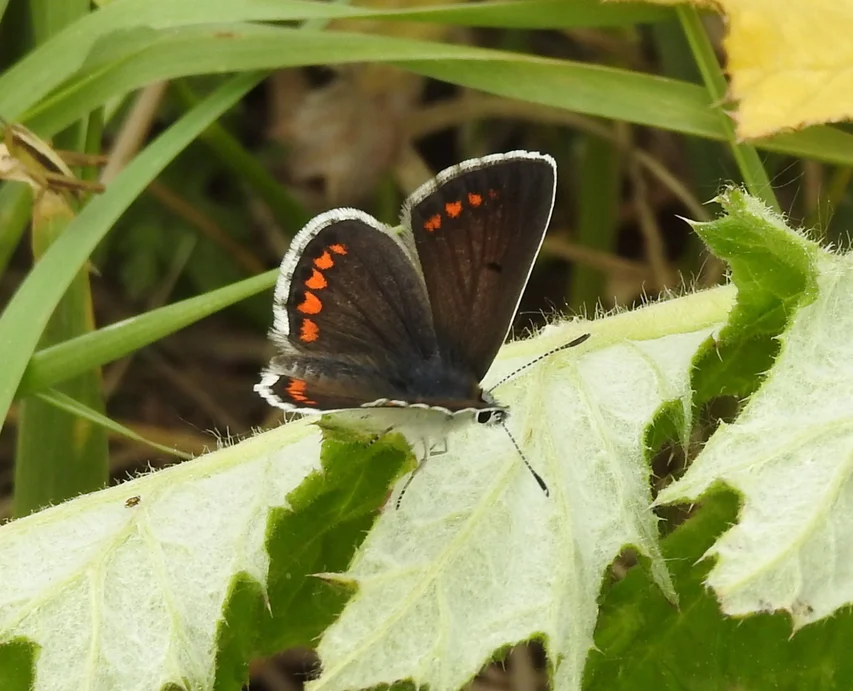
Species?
Aricia agestis/artaxerxes
